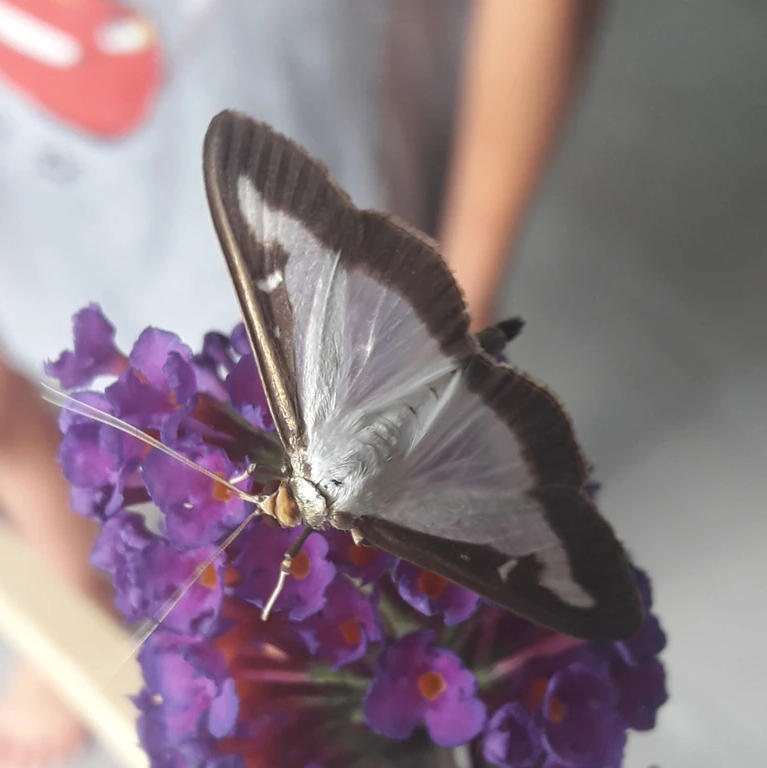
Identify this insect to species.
Cydalima perspectalis
